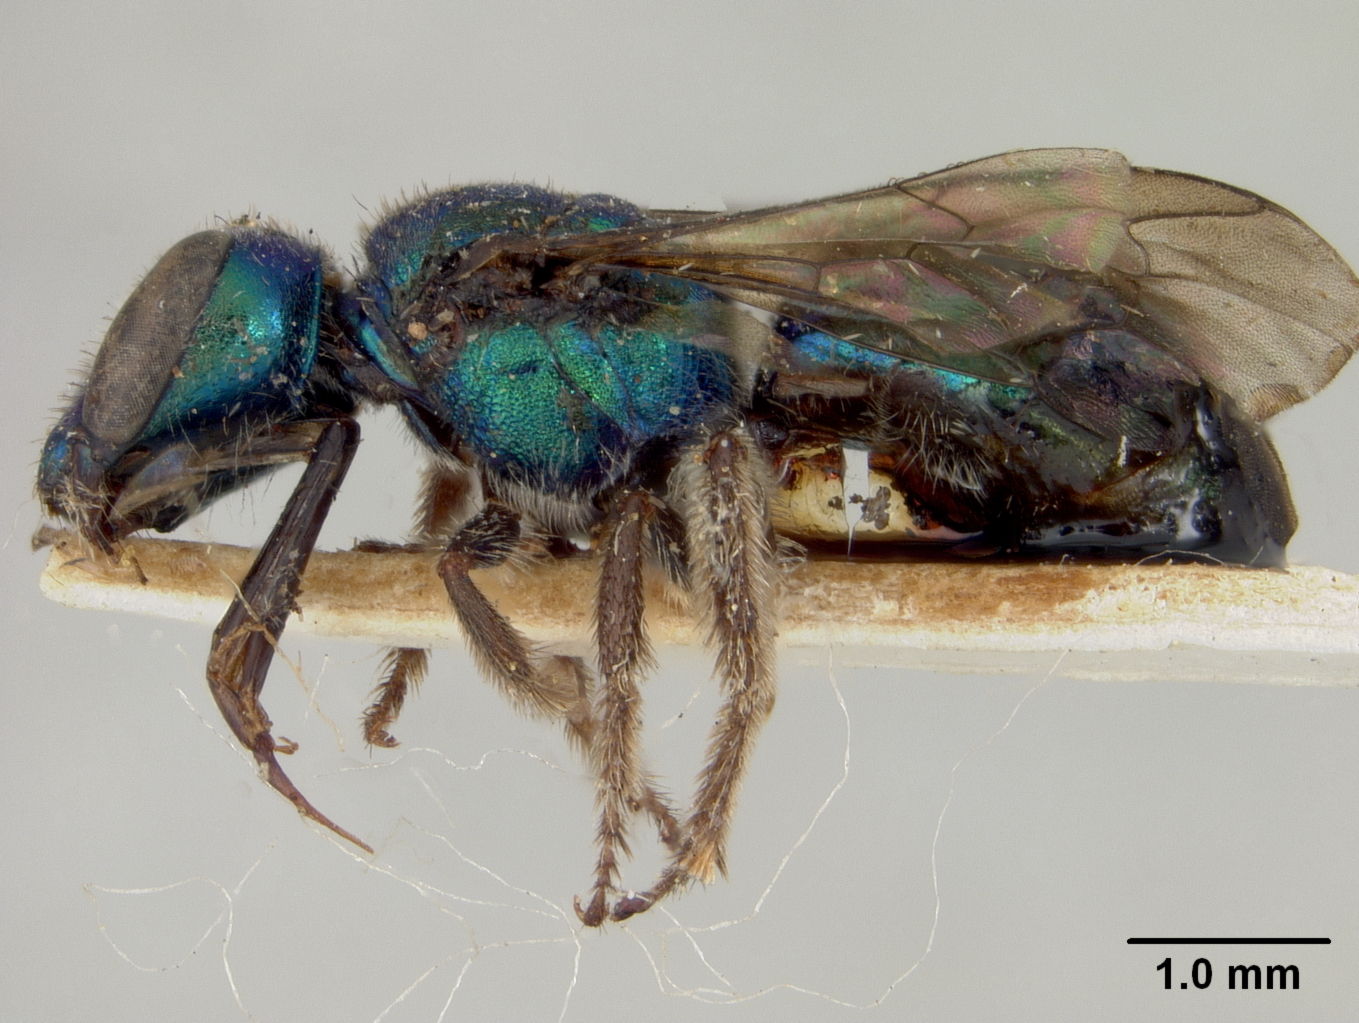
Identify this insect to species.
Oxystoglossa cyaneoviridis
